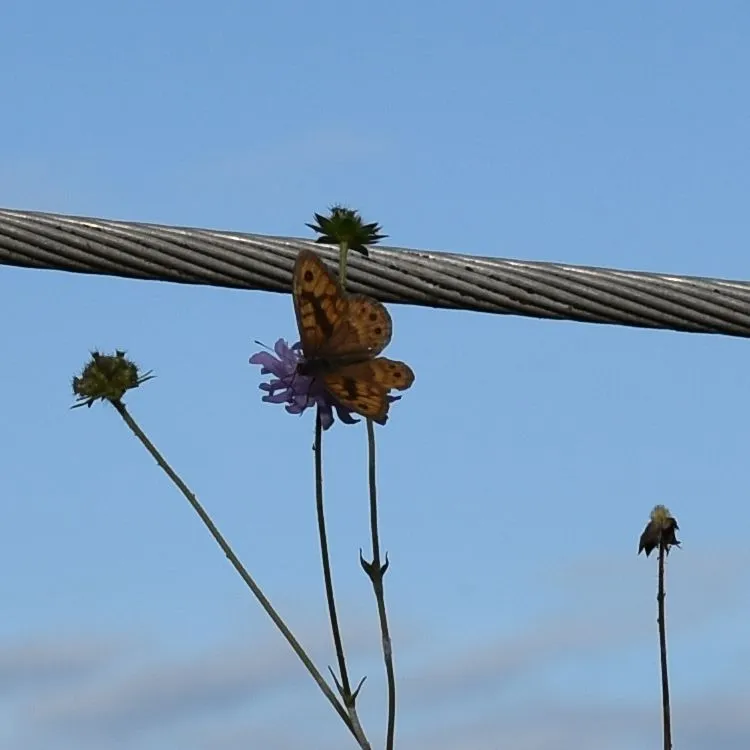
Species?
Lasiommata megera (also Pararge megera)
